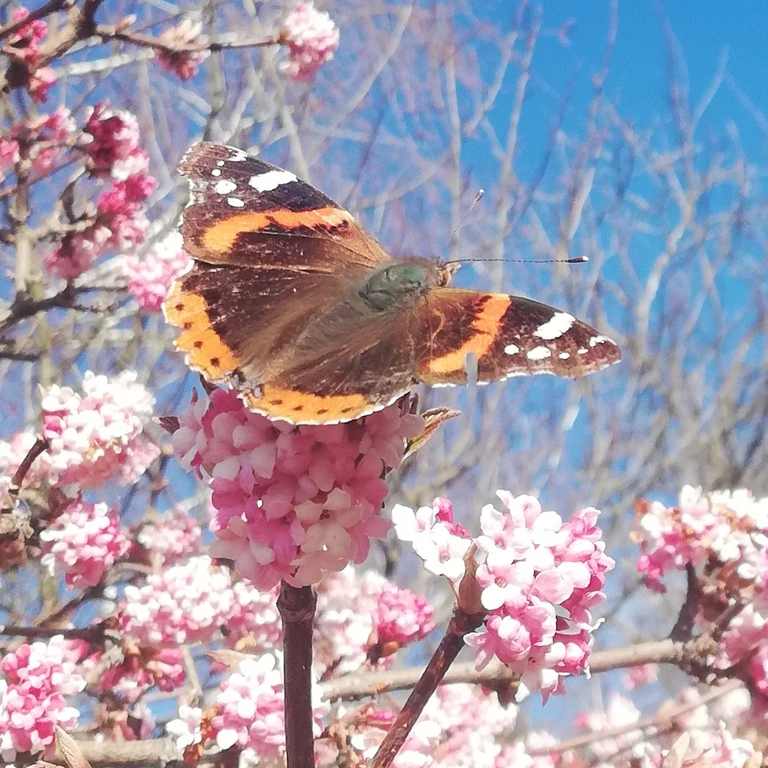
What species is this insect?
Vanessa atalanta
